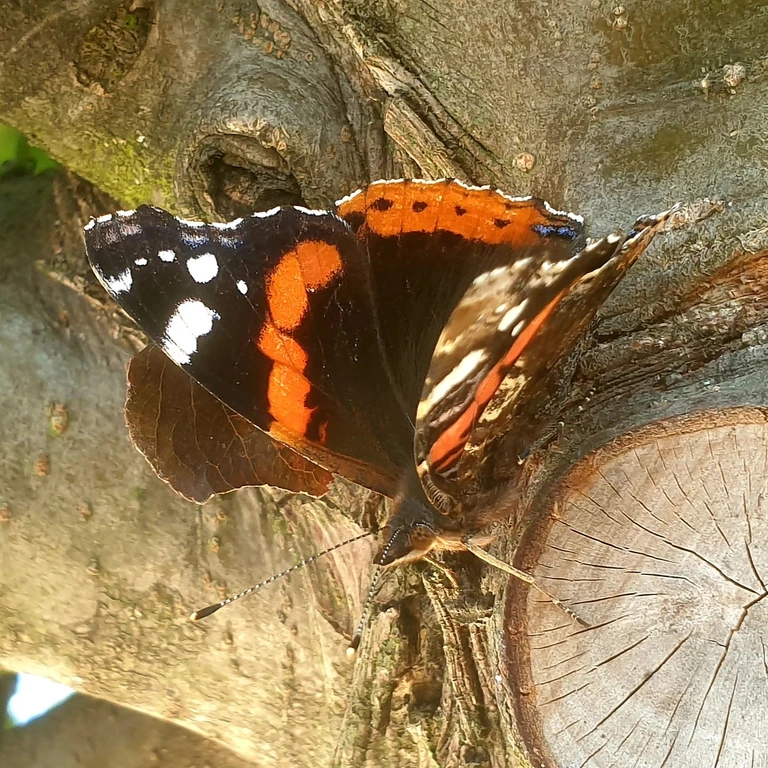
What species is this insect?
Vanessa atalanta
